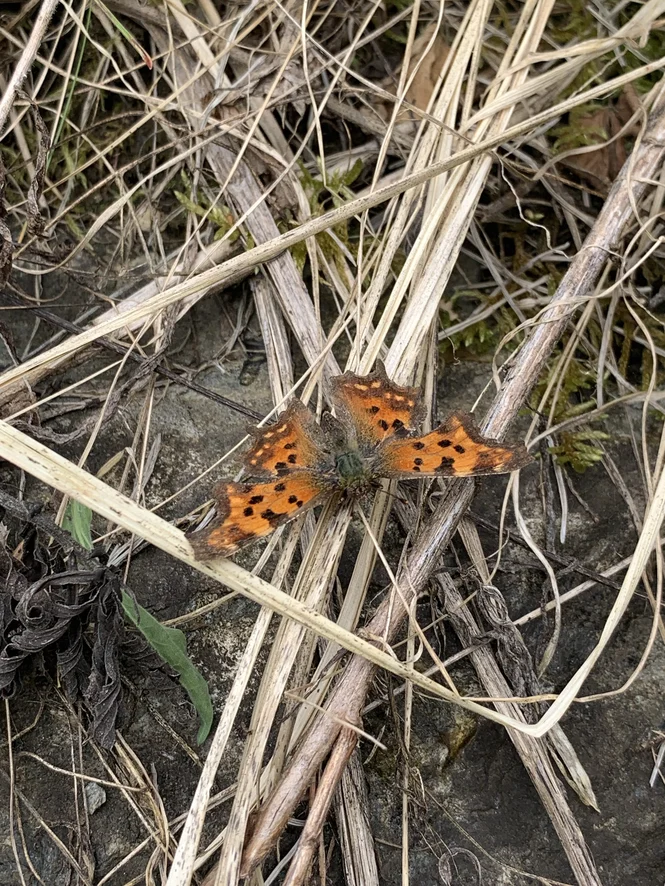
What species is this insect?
Polygonia c-album
